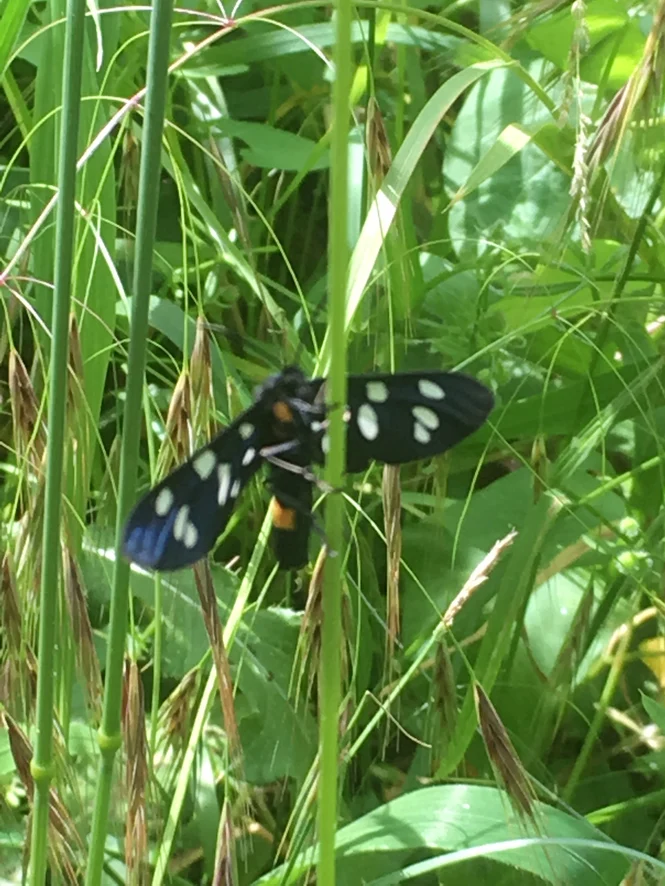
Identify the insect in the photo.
Amata phegea
